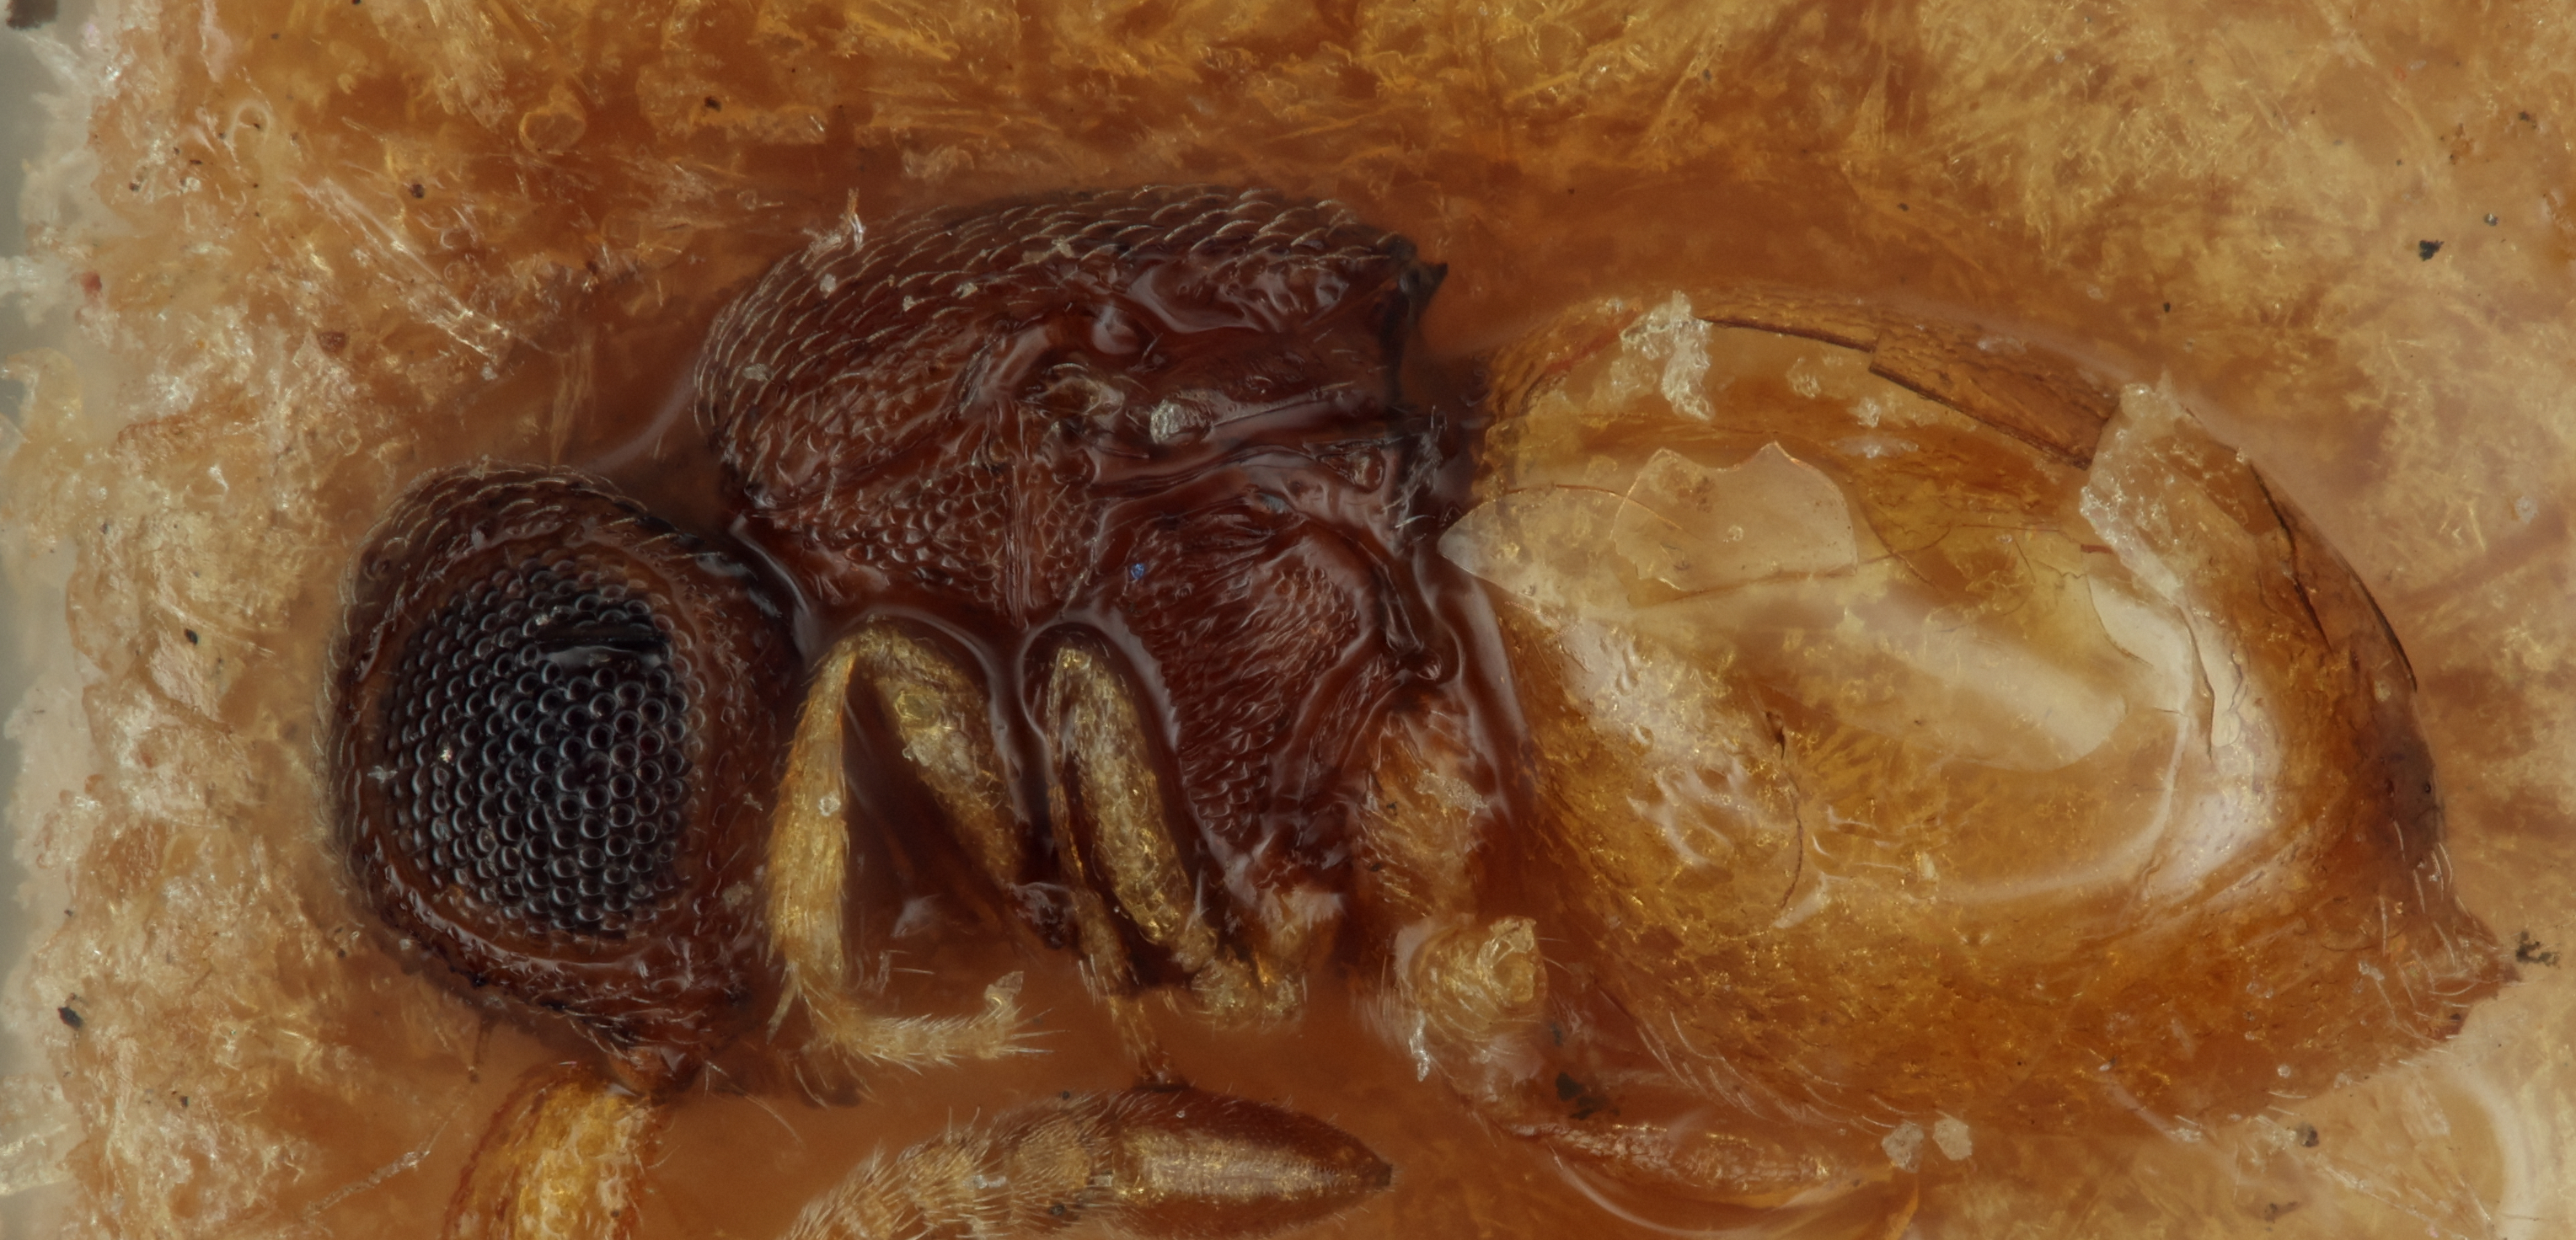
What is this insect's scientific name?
Aphanogmus bicolor
